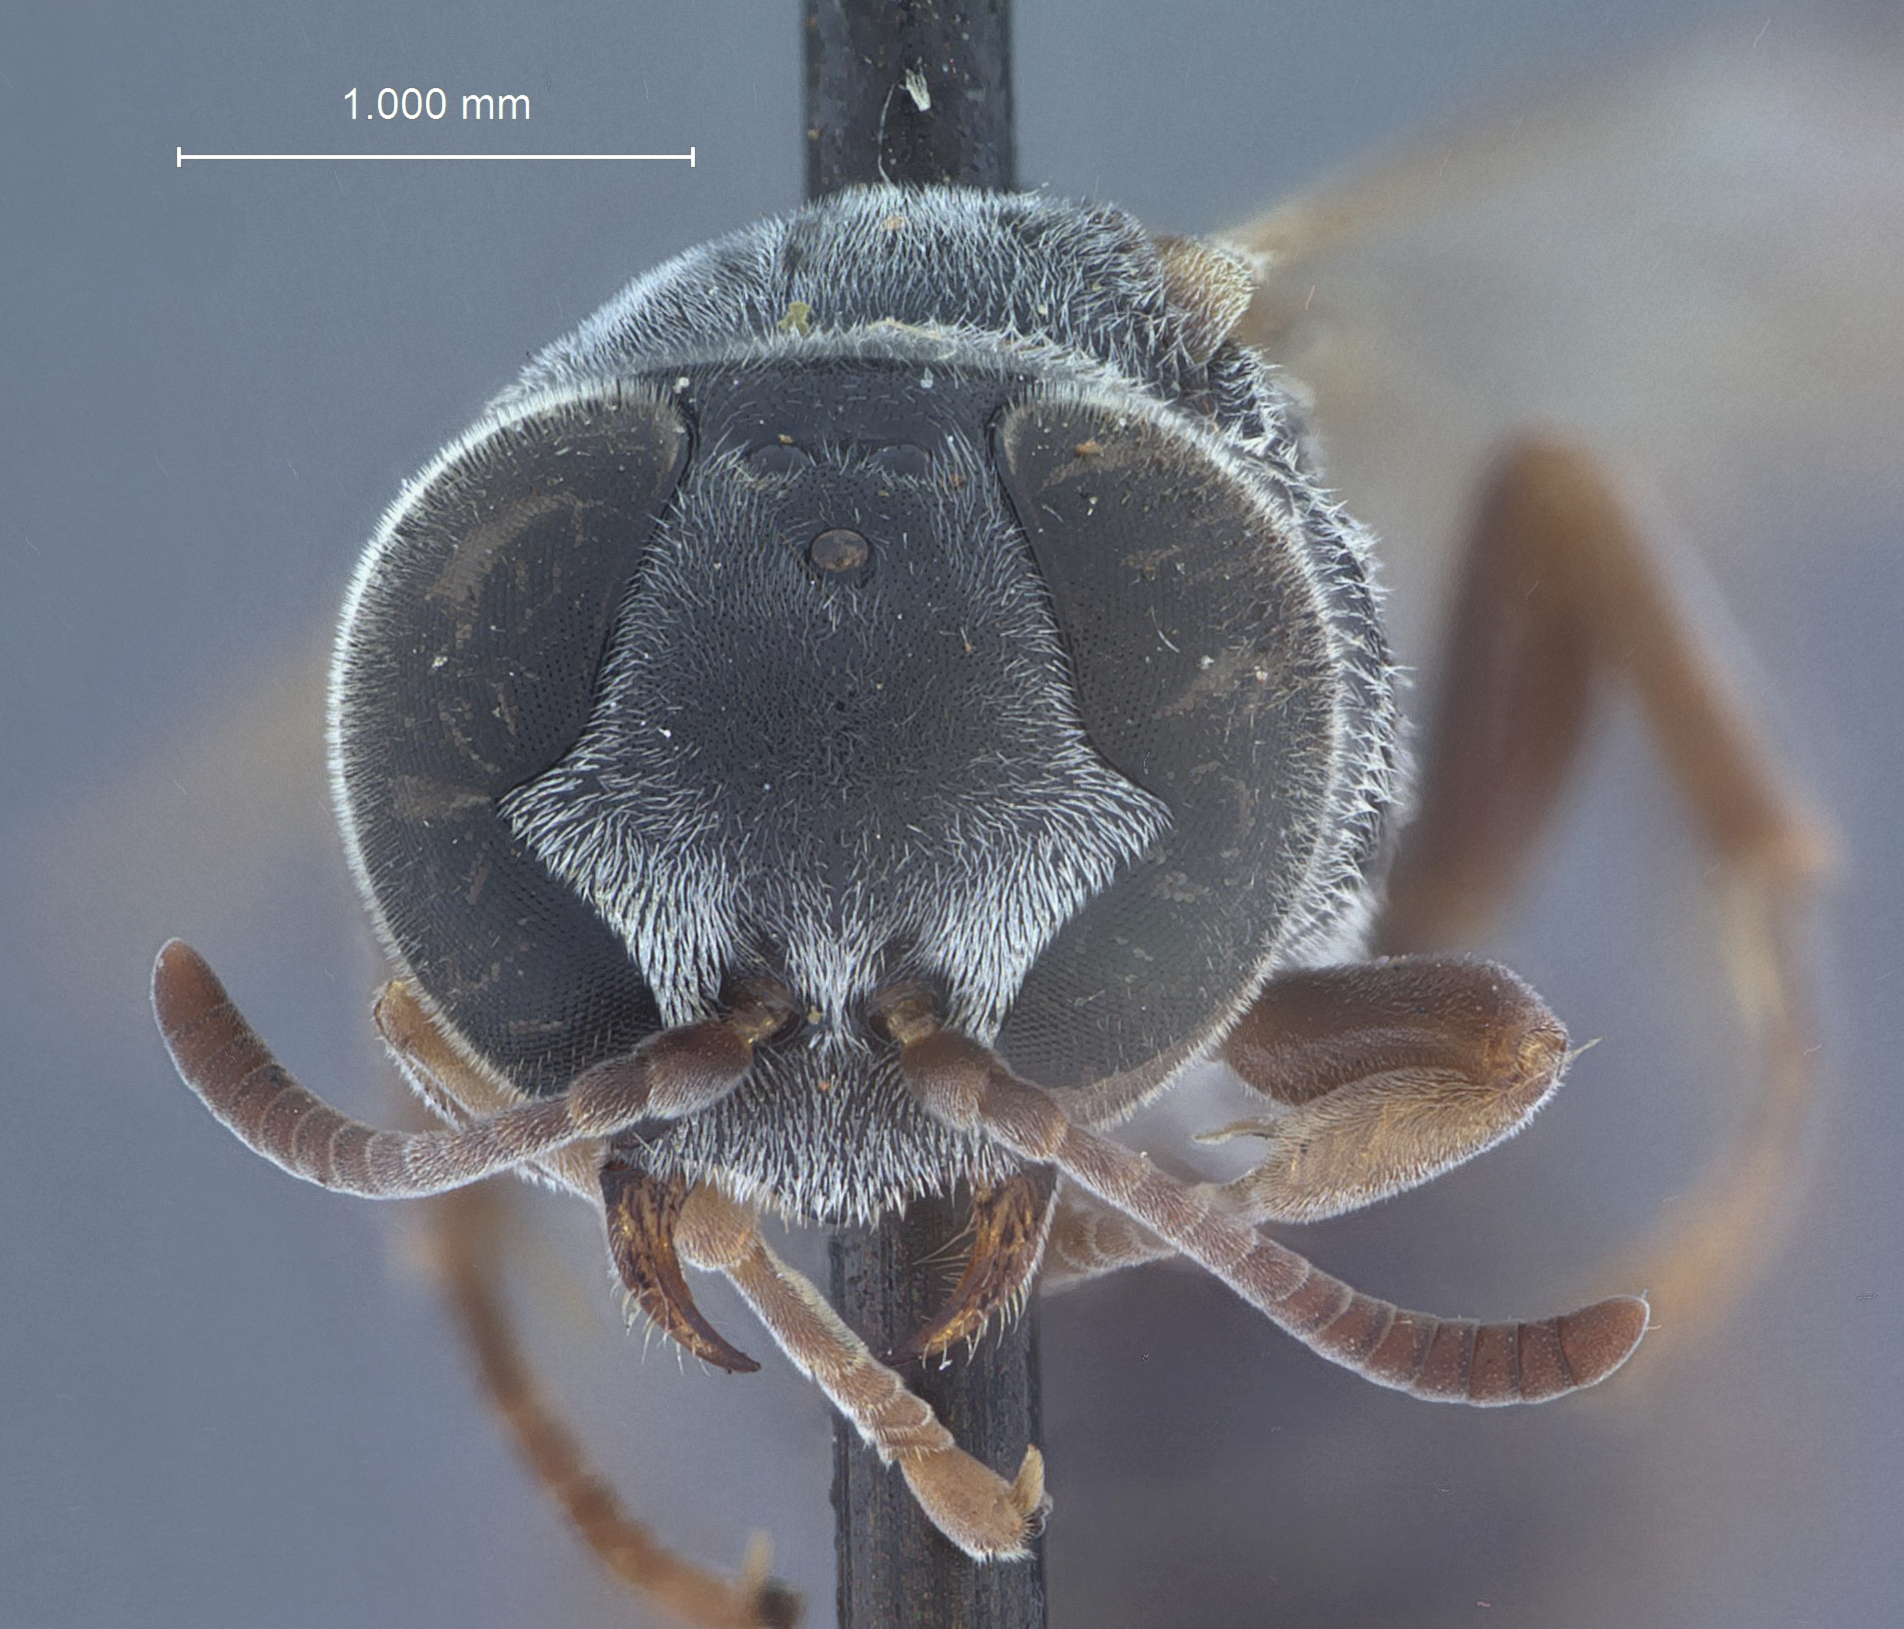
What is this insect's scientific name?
Pisonoides browni
